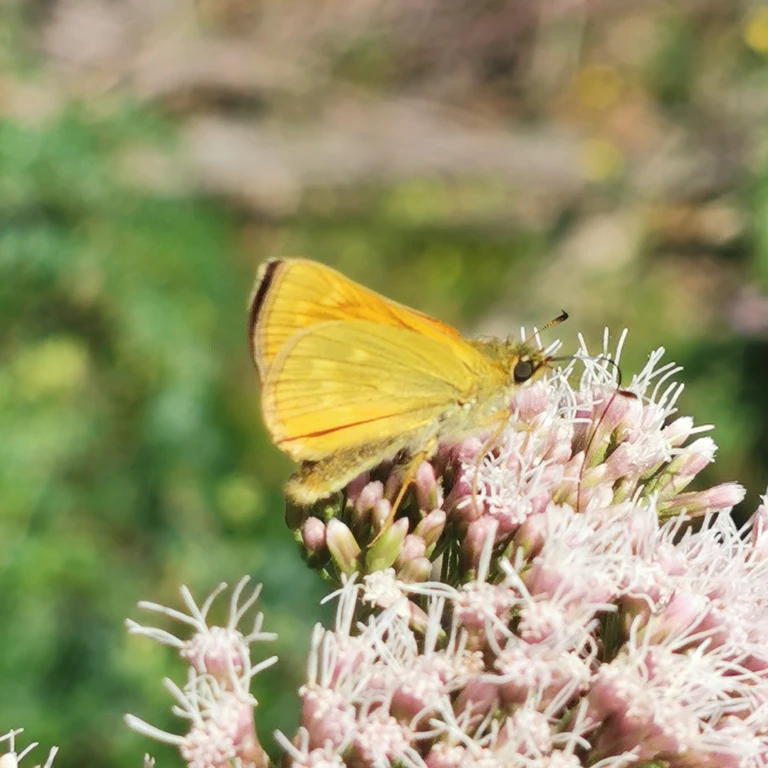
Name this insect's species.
Ochlodes sylvanus (also Ochlodes venata)
